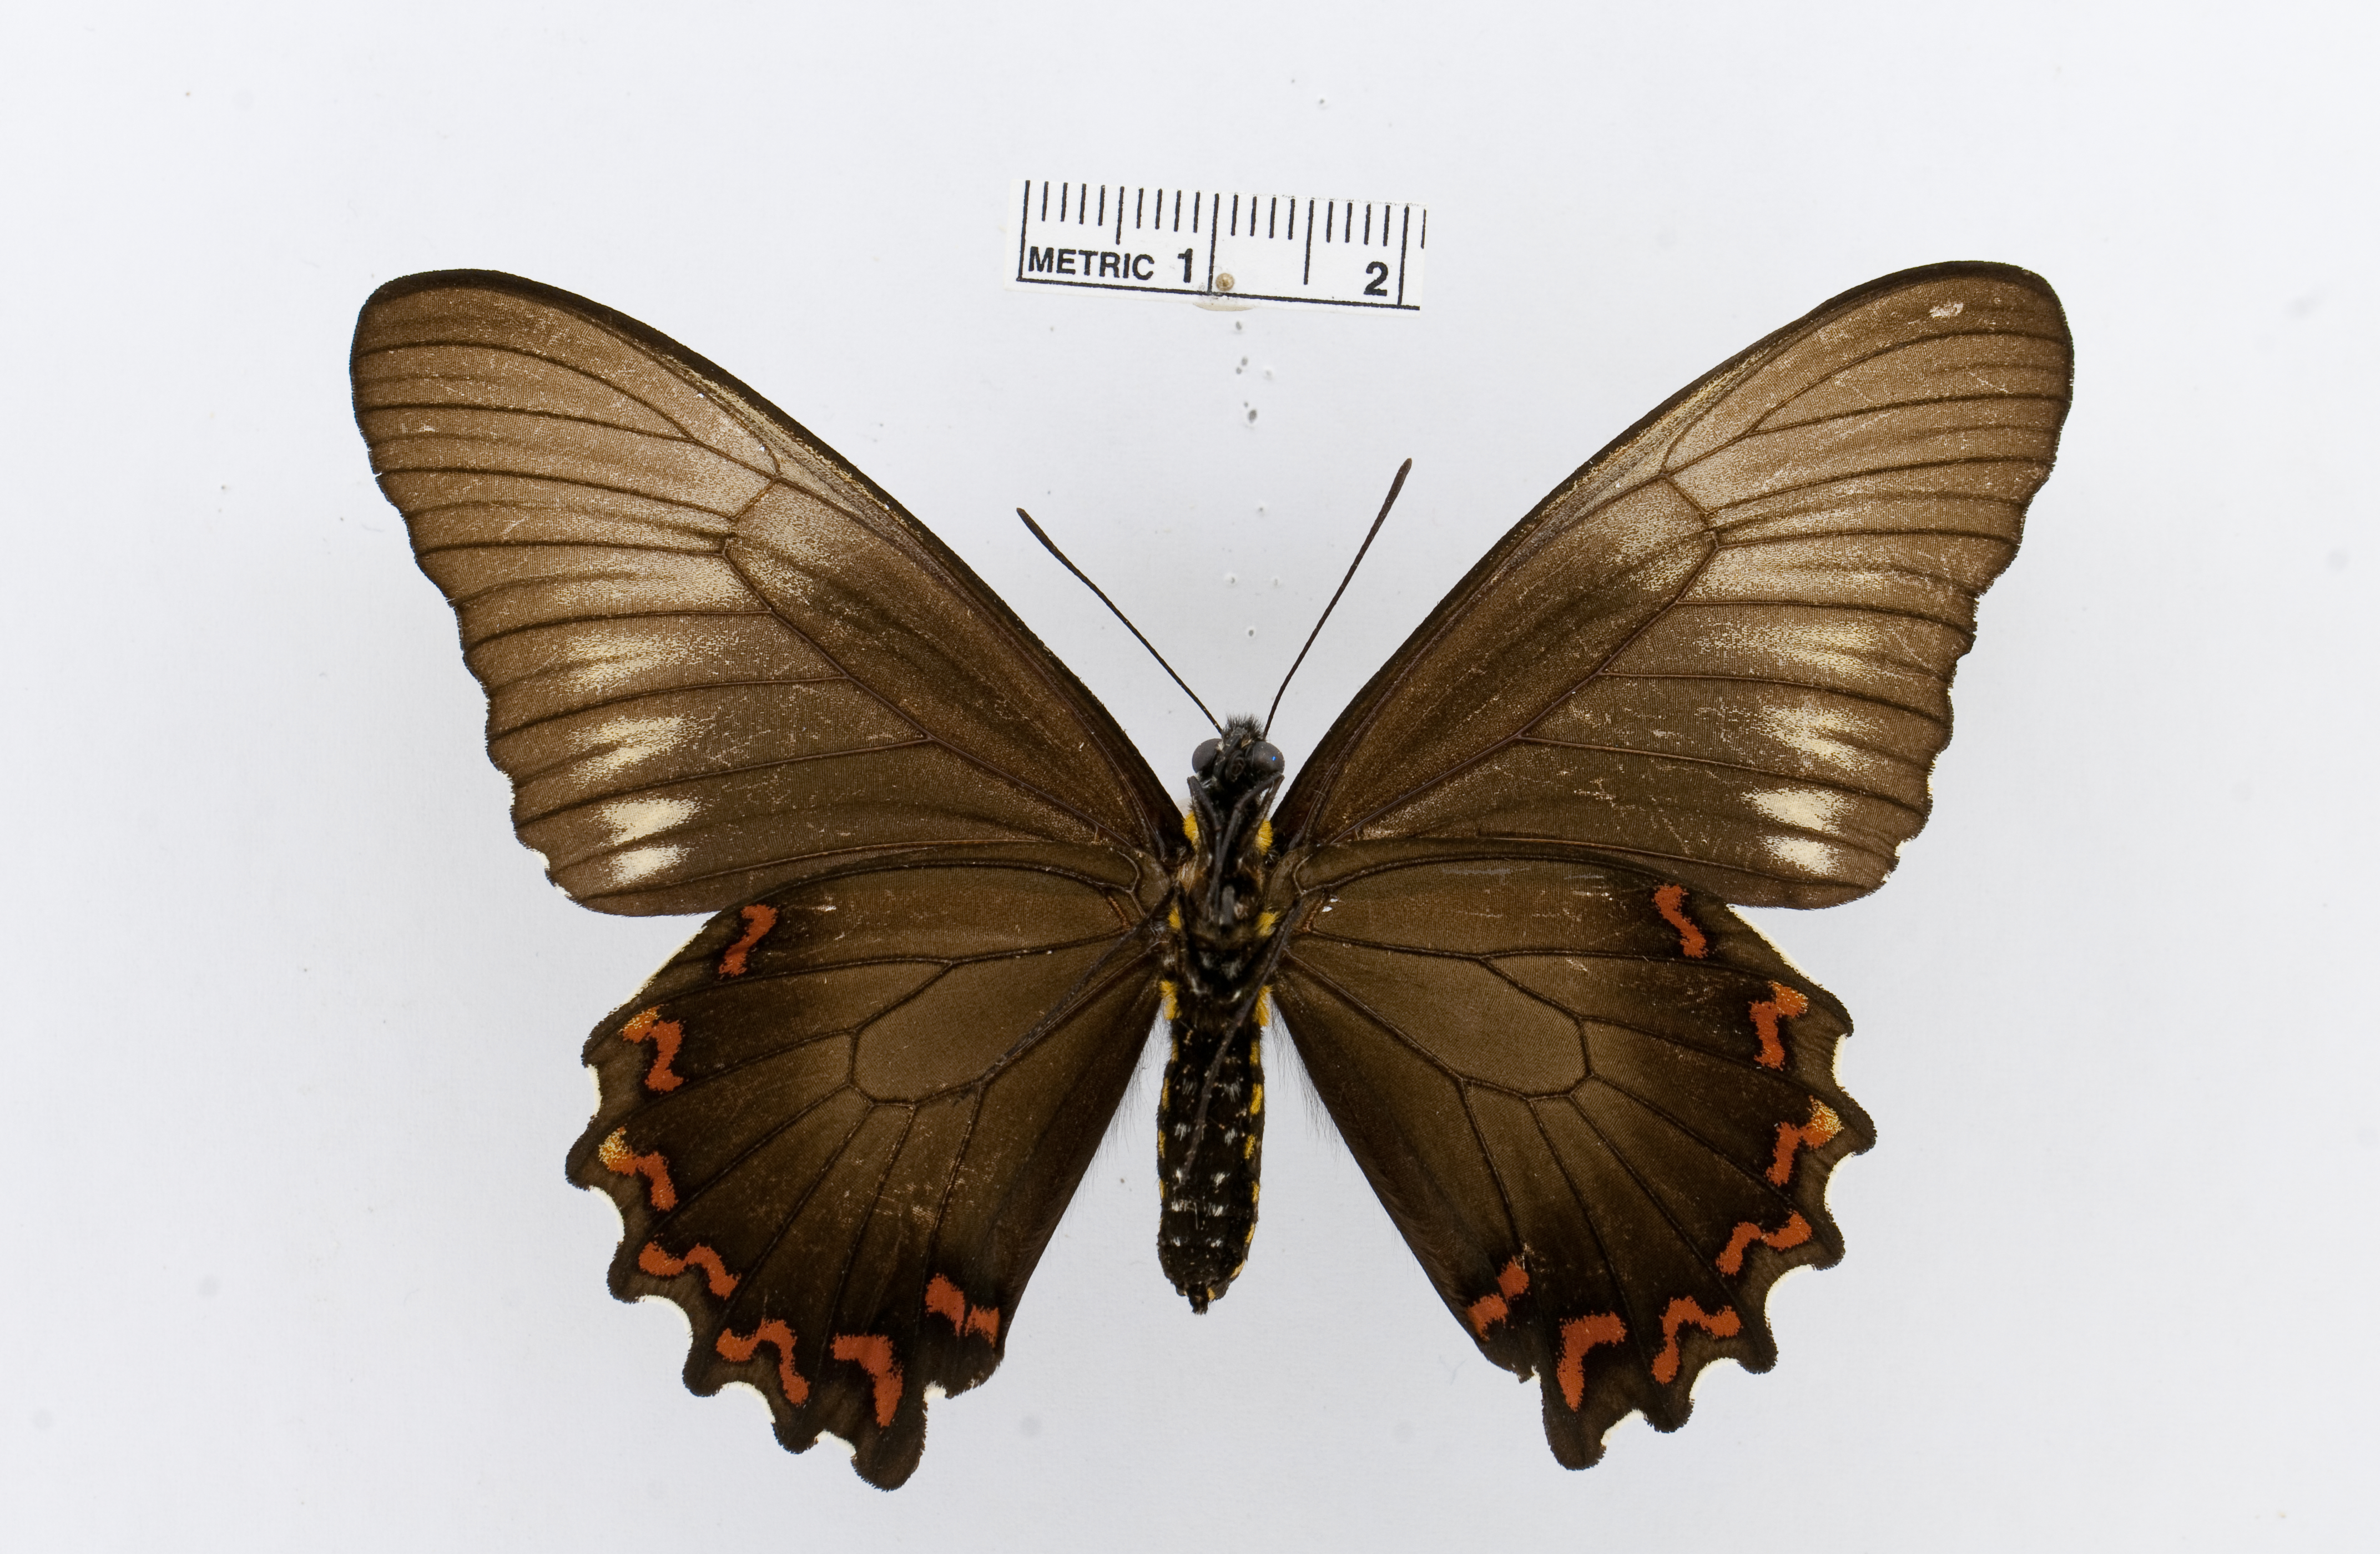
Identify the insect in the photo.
Battus polystictus
